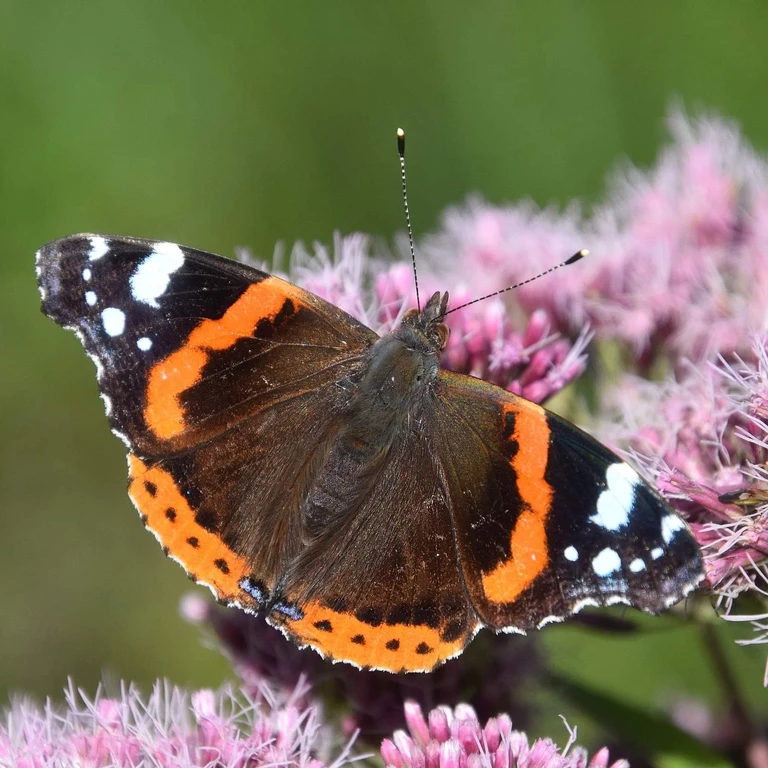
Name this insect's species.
Vanessa atalanta
